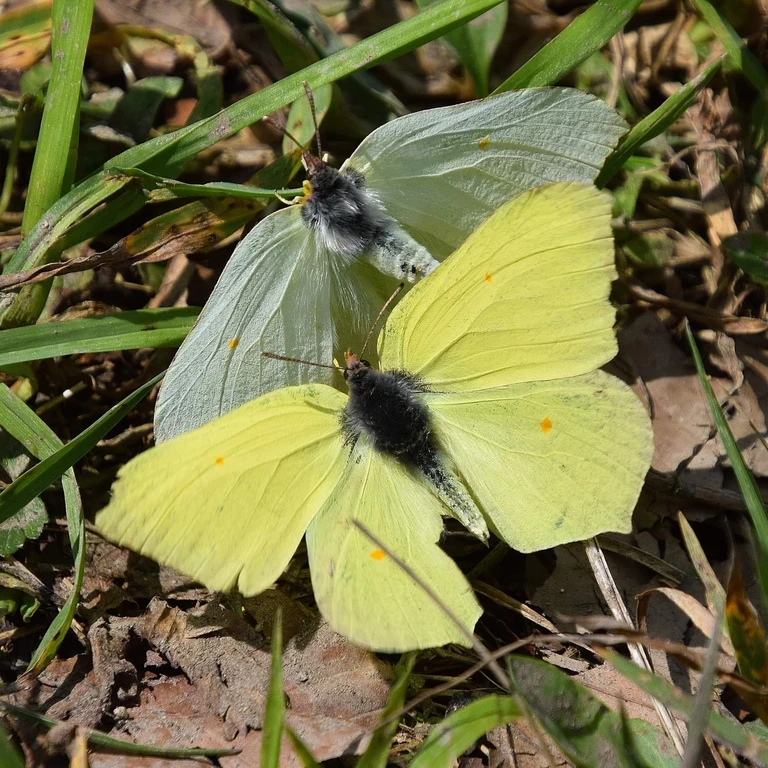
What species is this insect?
Gonepteryx rhamni
